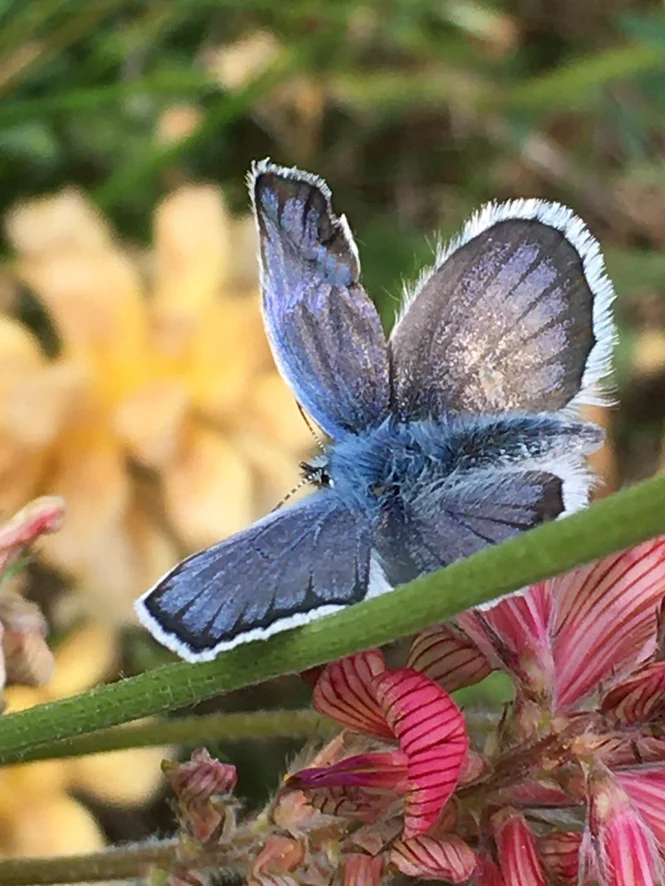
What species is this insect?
Plebejus argus
